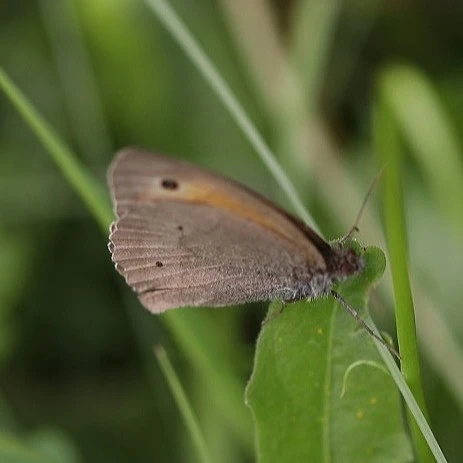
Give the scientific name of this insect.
Maniola jurtina
